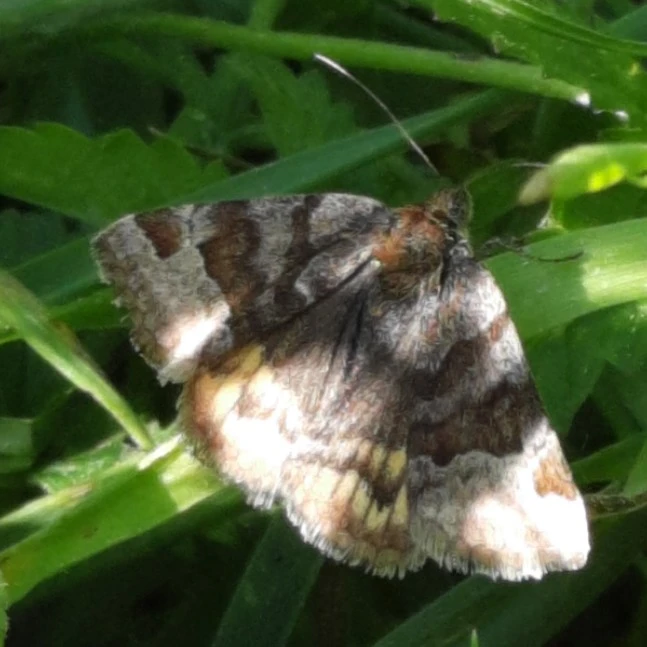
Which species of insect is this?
Euclidia glyphica
